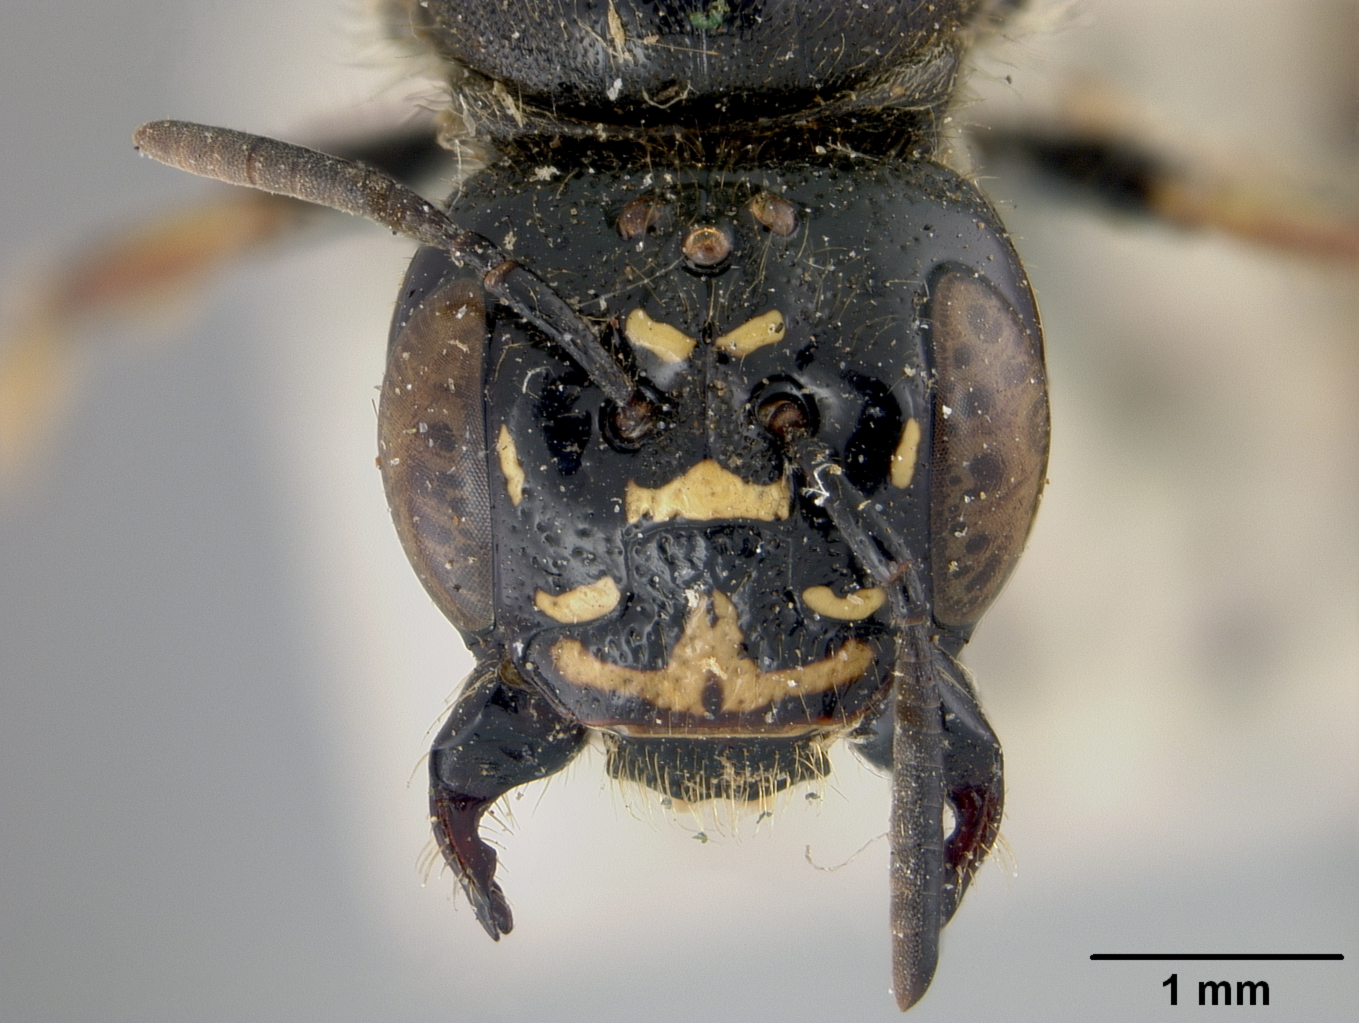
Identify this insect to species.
Ceratina hieroglyphica
